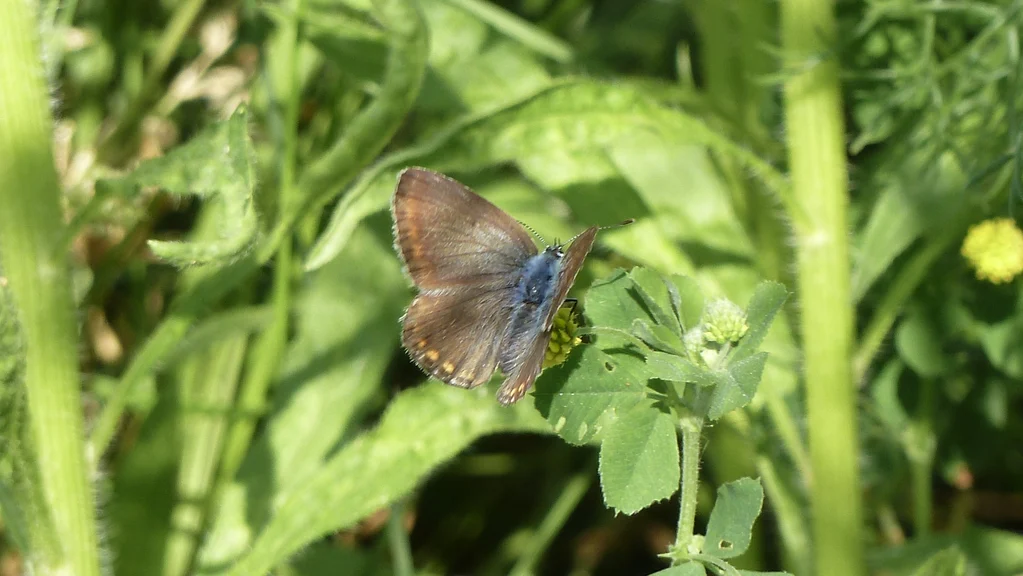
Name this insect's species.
Polyommatus icarus
